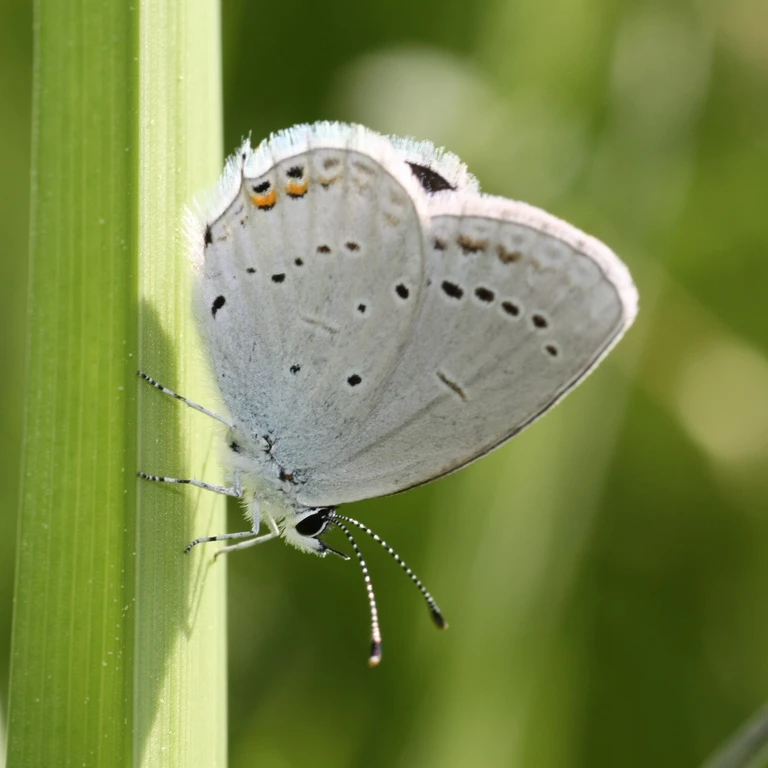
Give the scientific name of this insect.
Cupido argiades (also Elkalyce argiades)
